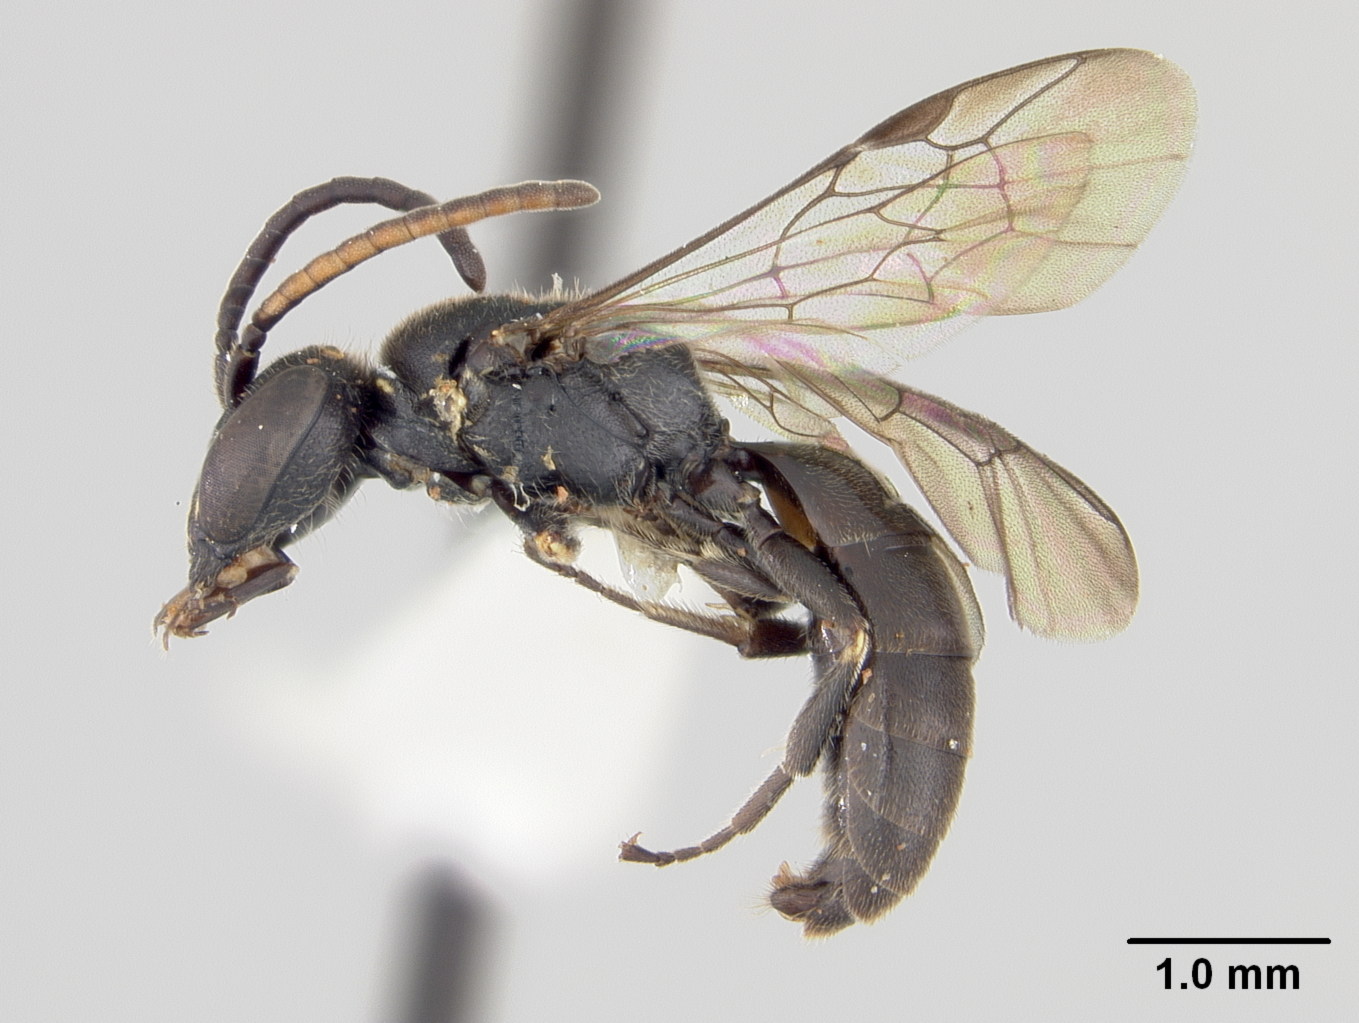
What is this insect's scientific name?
Hylaeus yatsumatsui
